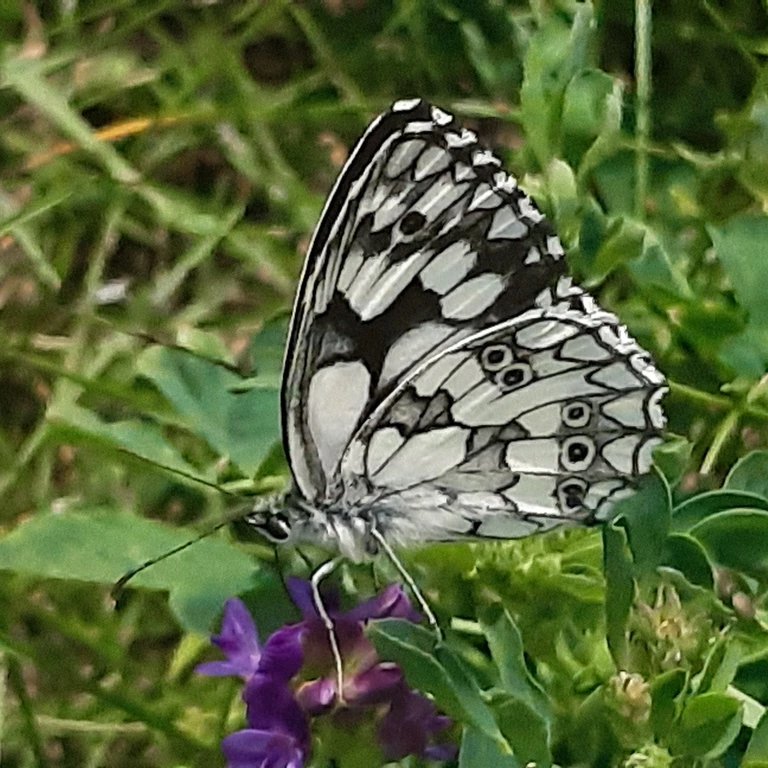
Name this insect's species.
Melanargia galathea
